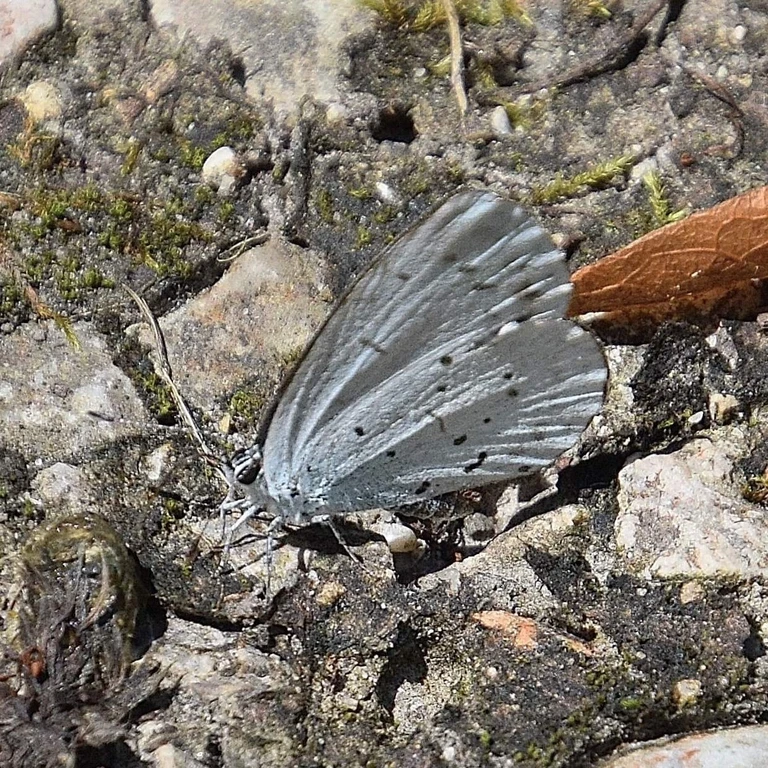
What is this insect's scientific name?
Celastrina argiolus
